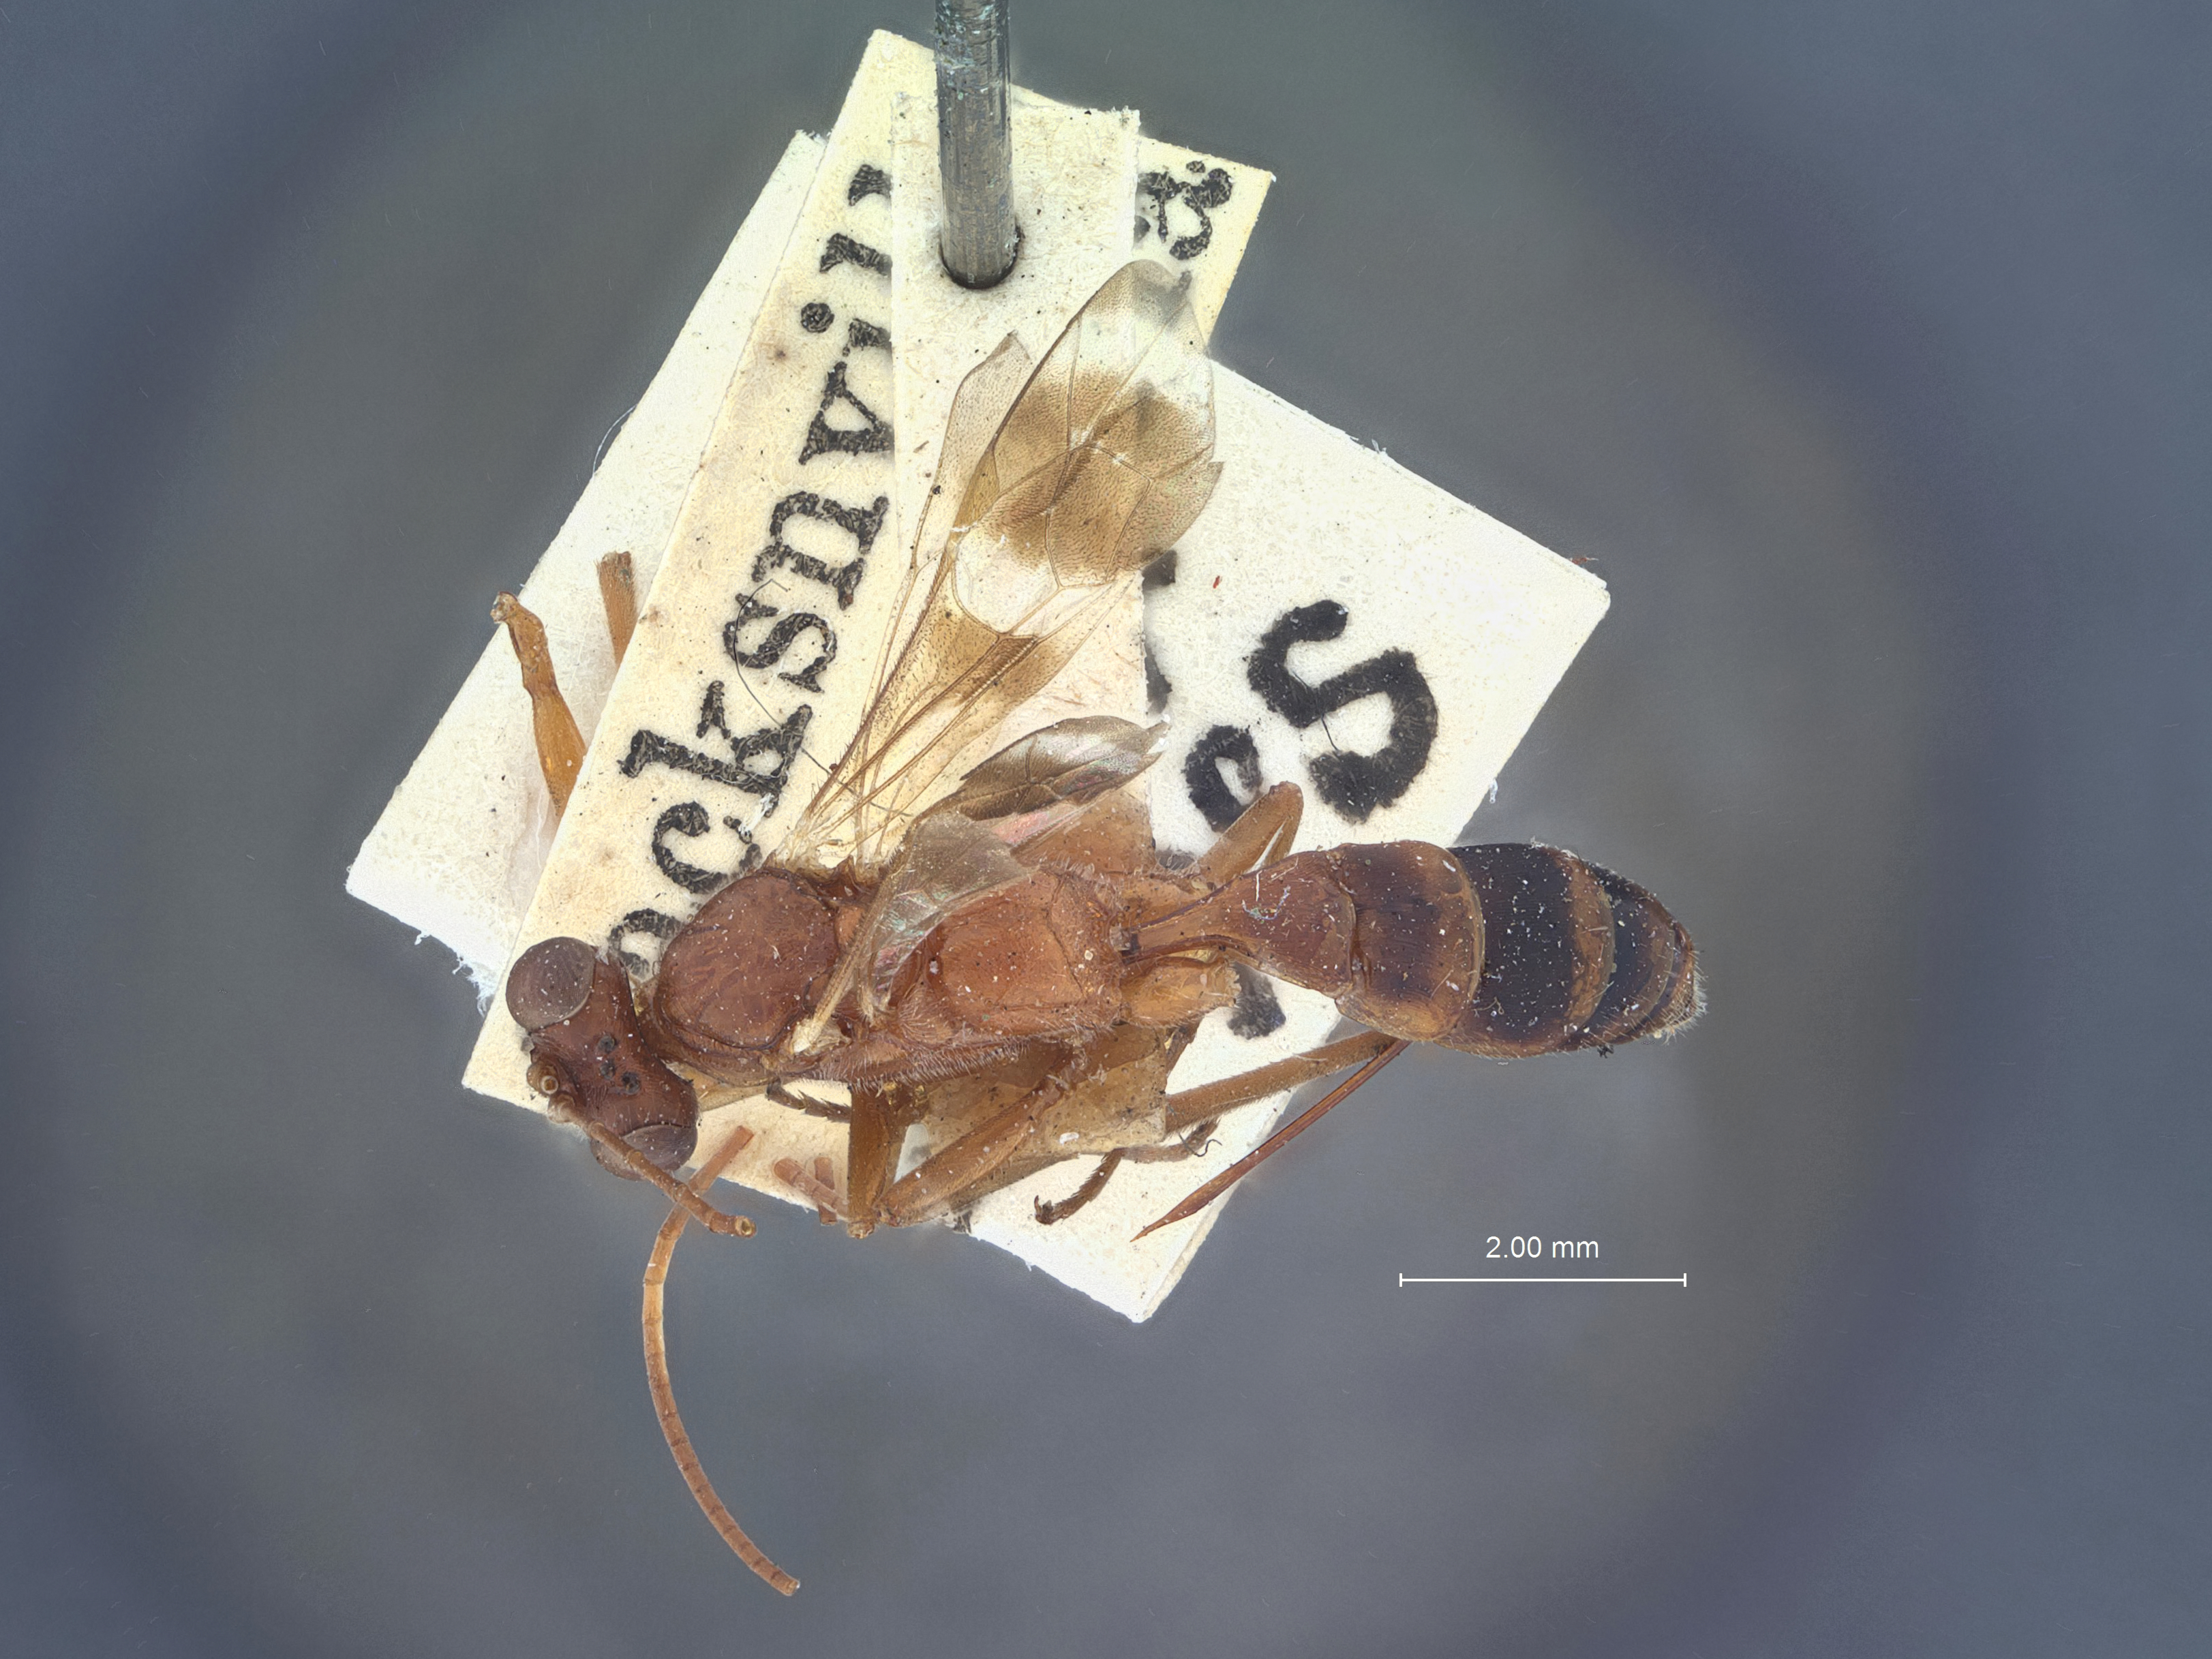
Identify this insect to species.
Chirotica tenuis
